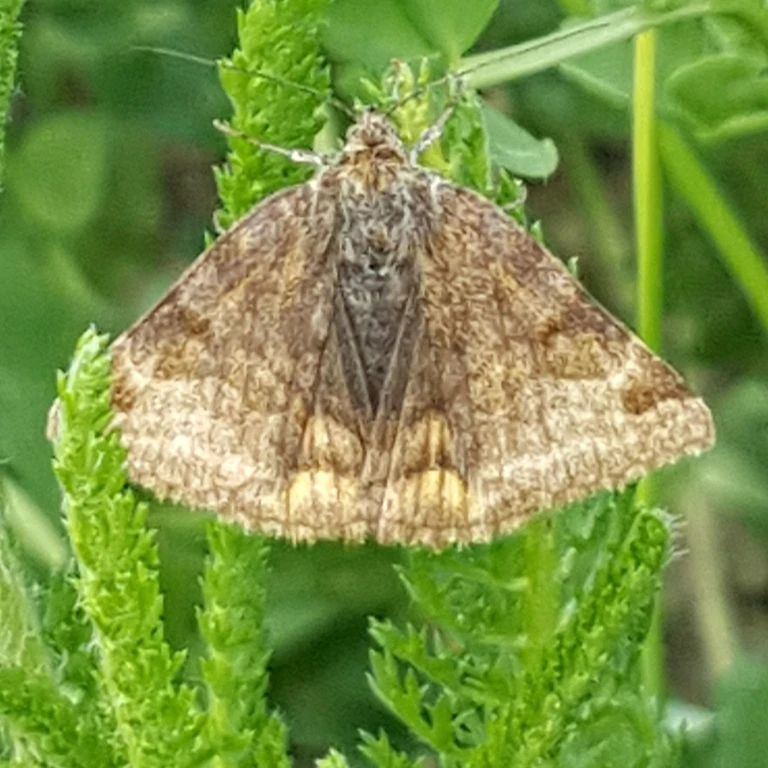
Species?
Euclidia glyphica
